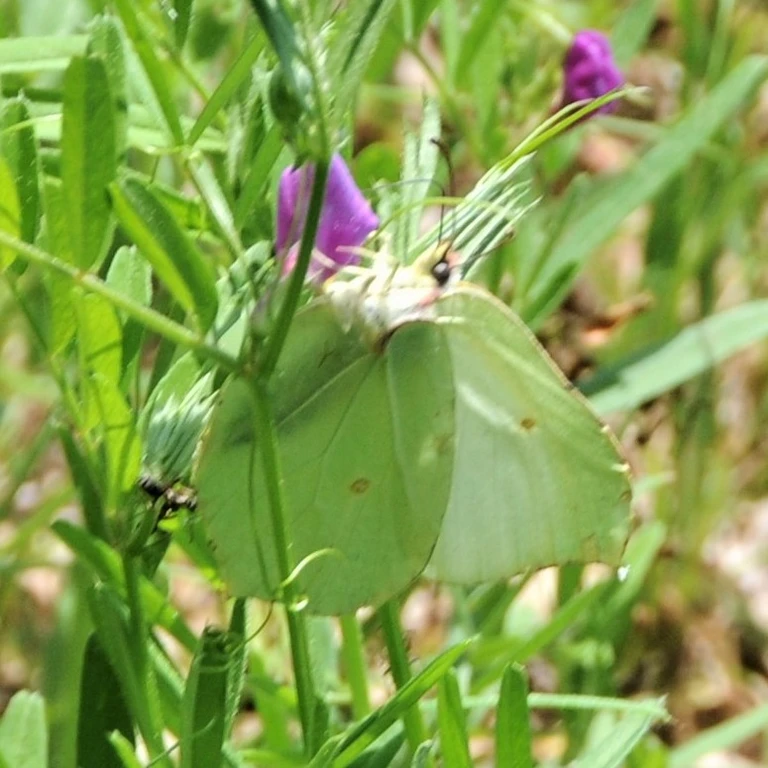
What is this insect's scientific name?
Gonepteryx rhamni
